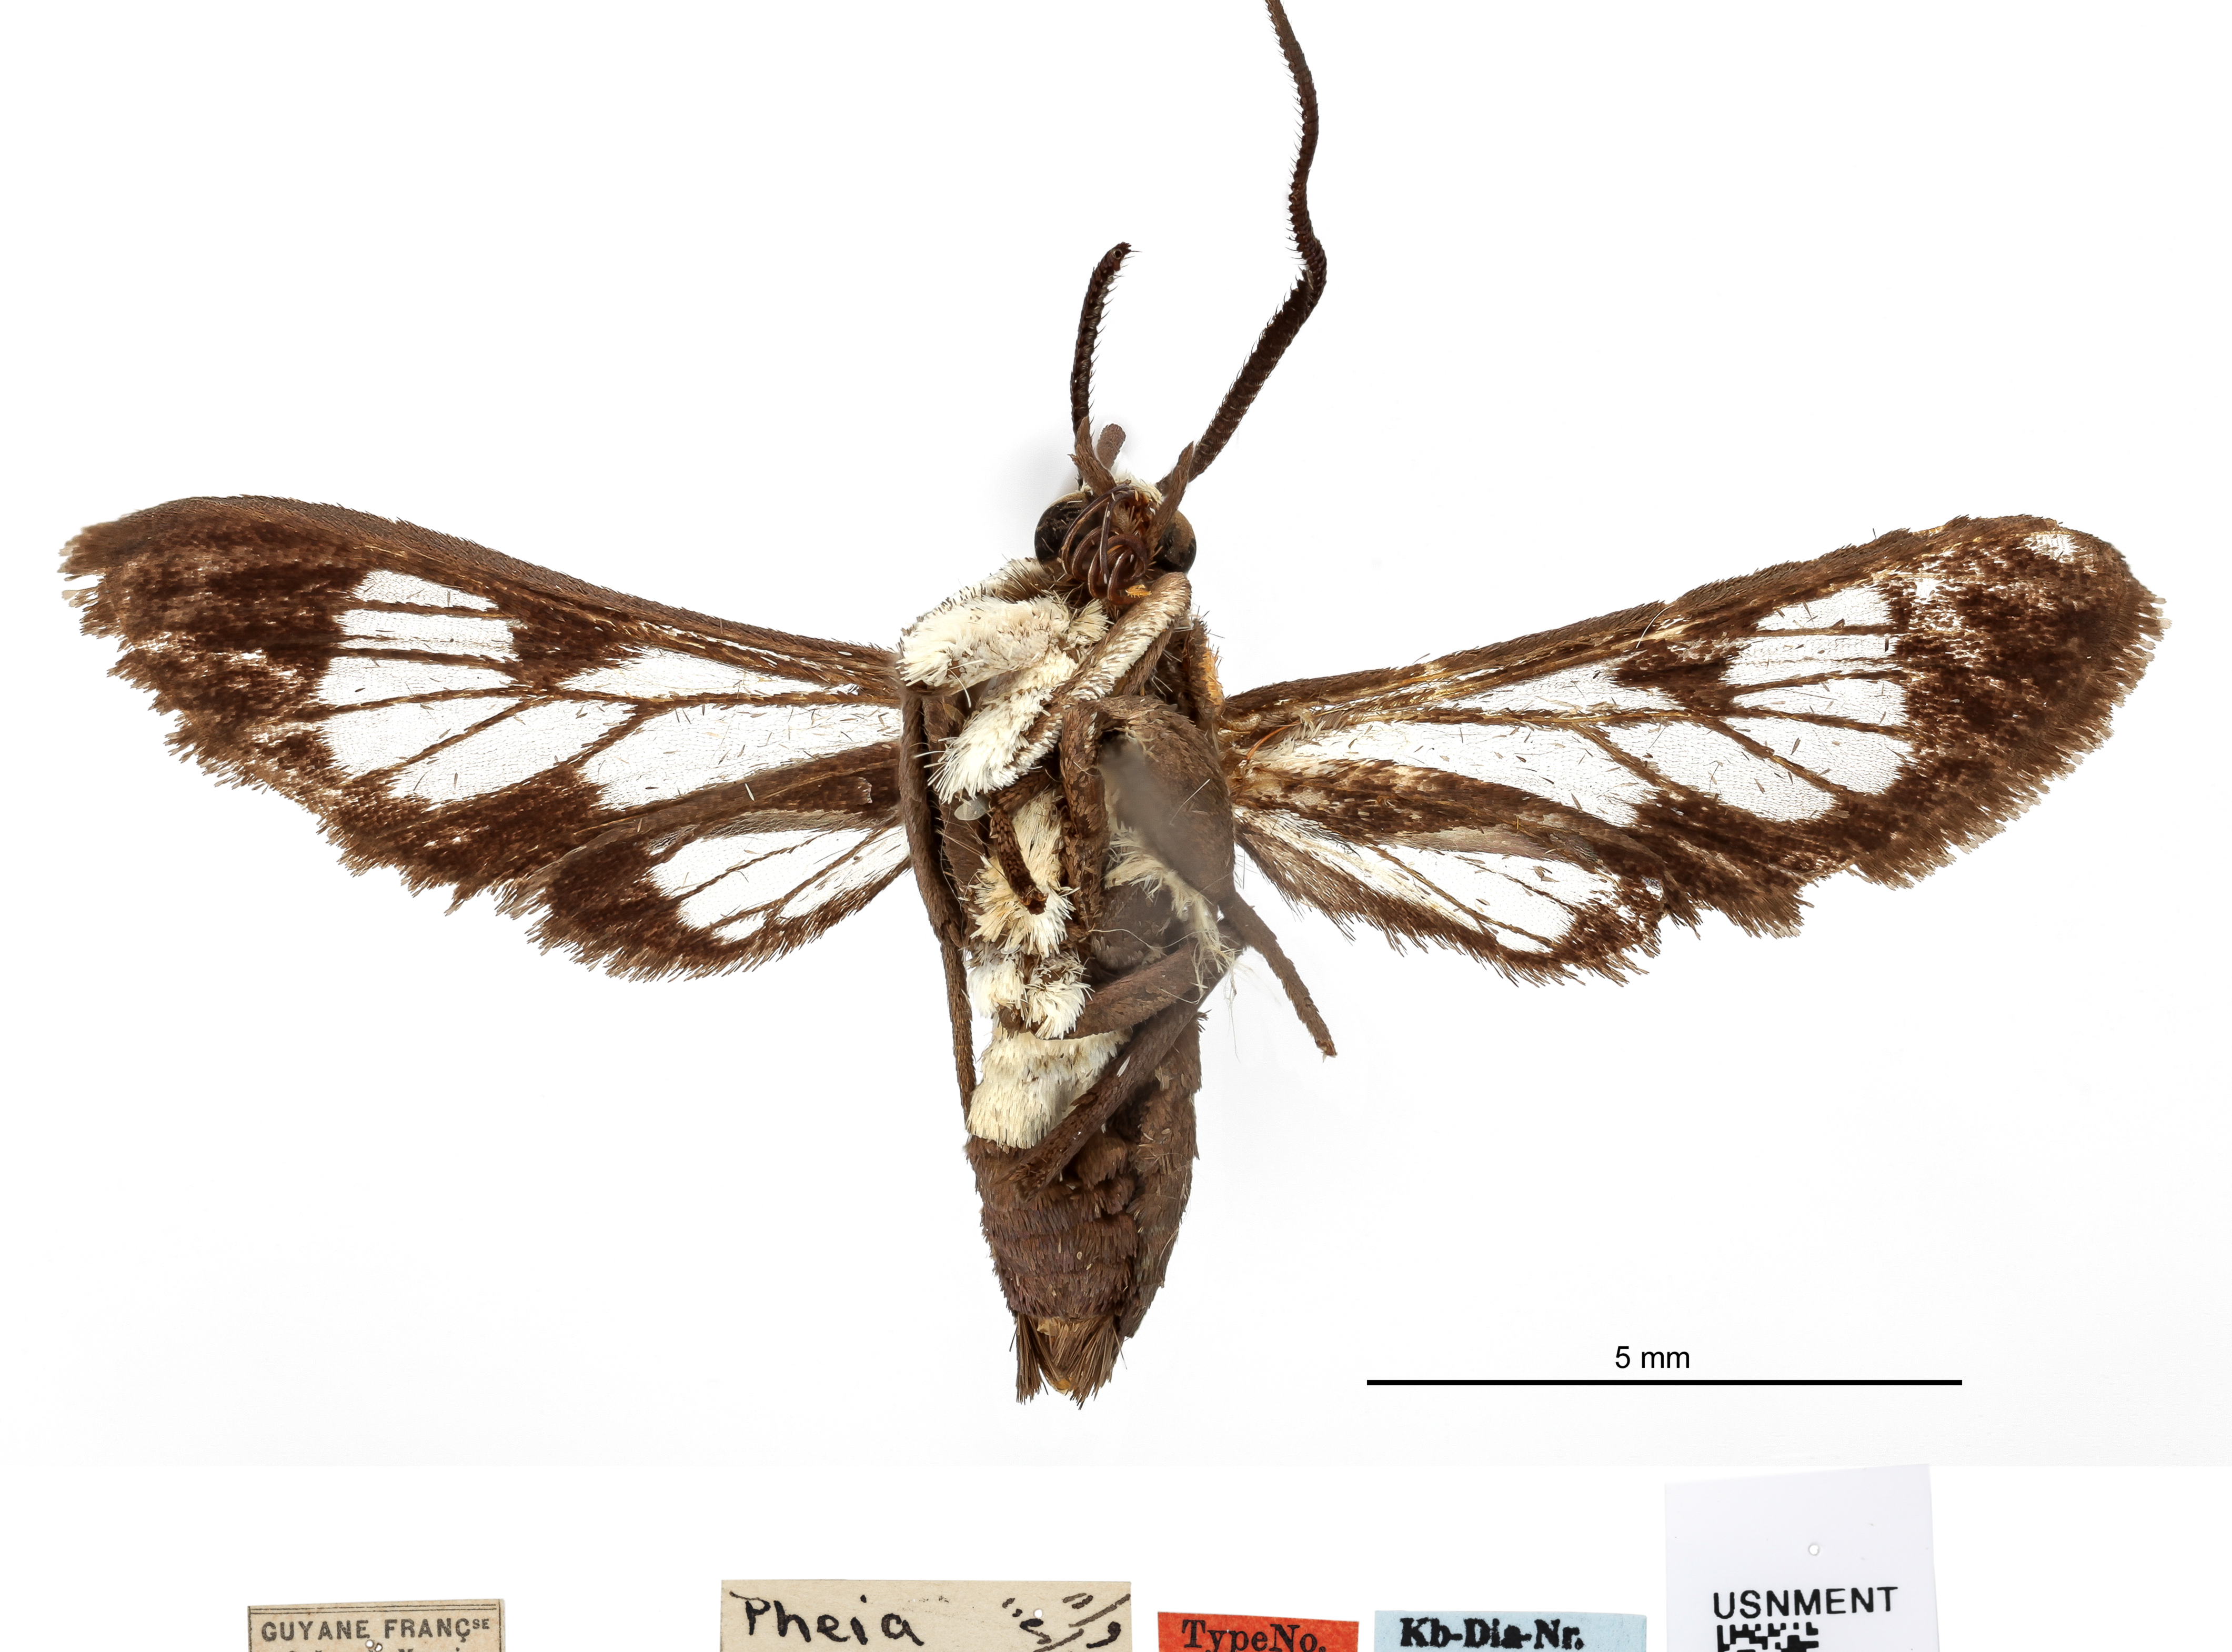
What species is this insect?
Pheia pyrama
